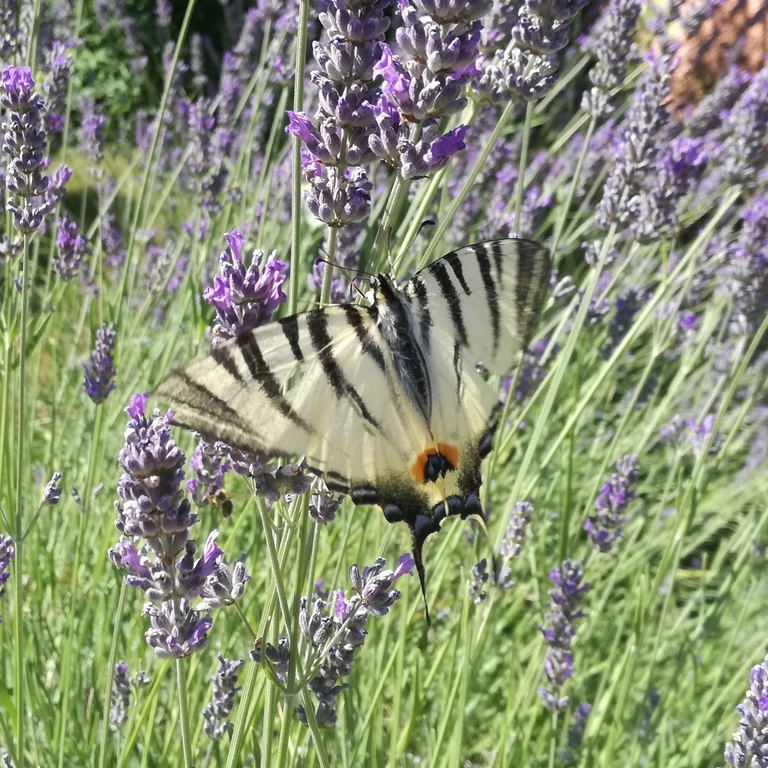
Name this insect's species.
Iphiclides podalirius
